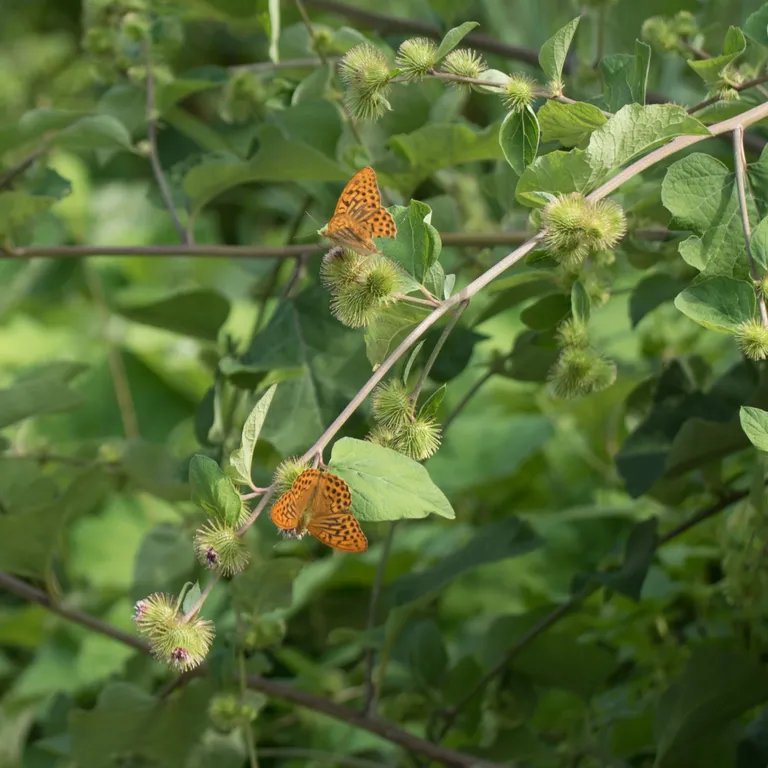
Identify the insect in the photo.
Argynnis paphia
